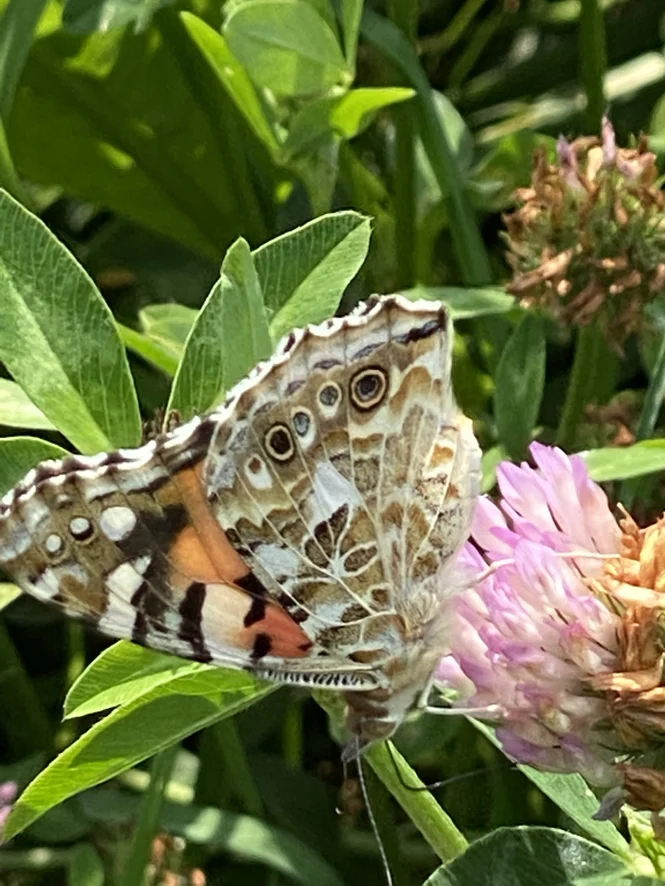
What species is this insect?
Vanessa cardui
